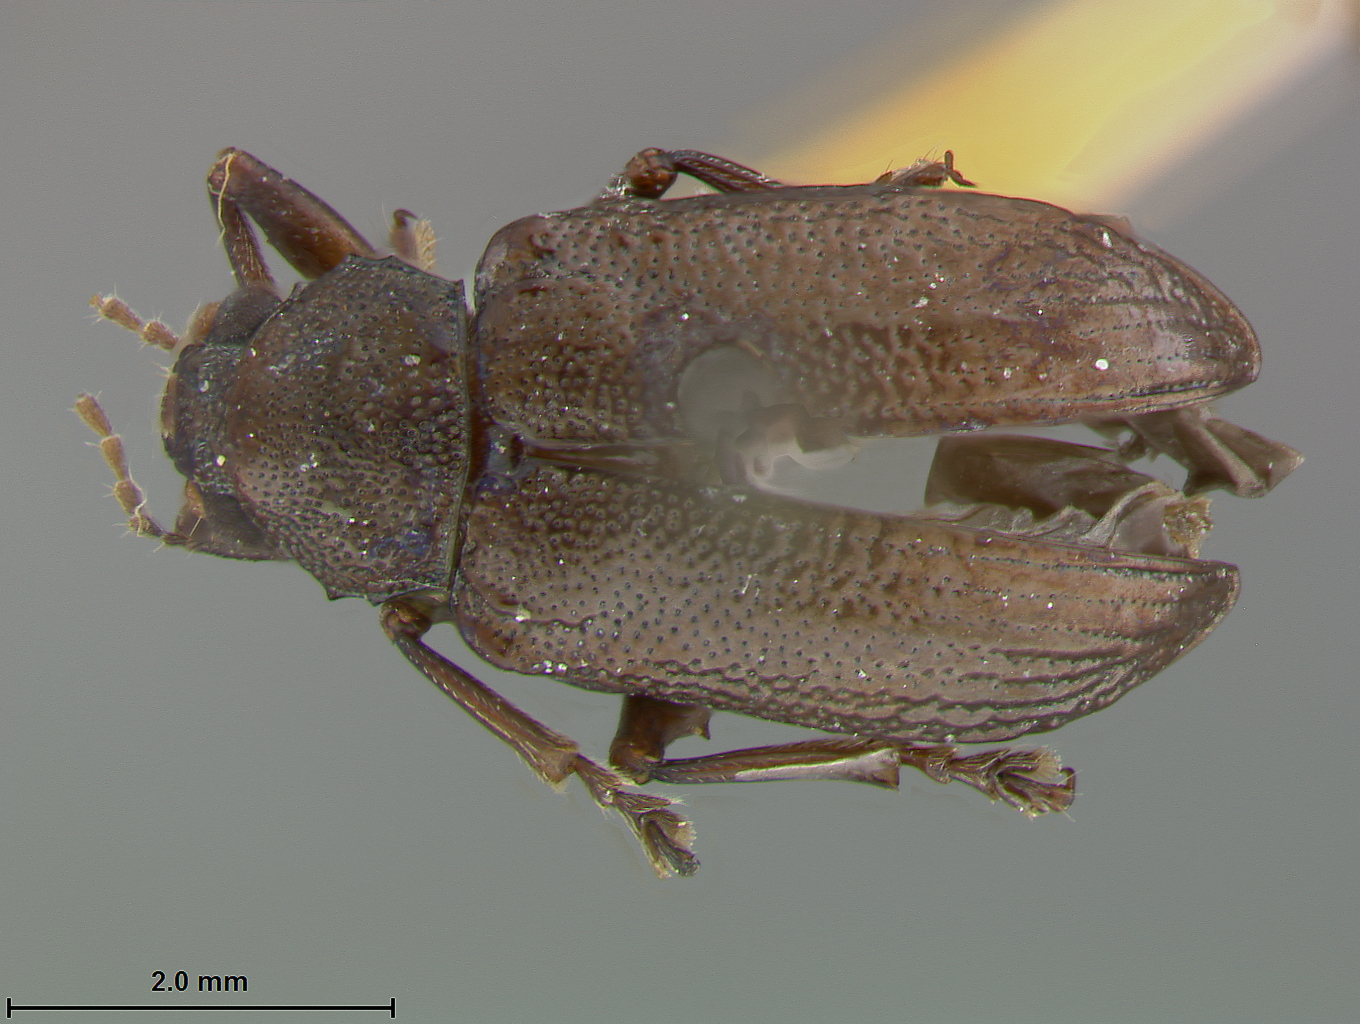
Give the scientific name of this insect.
Alethaxius semicostatus
